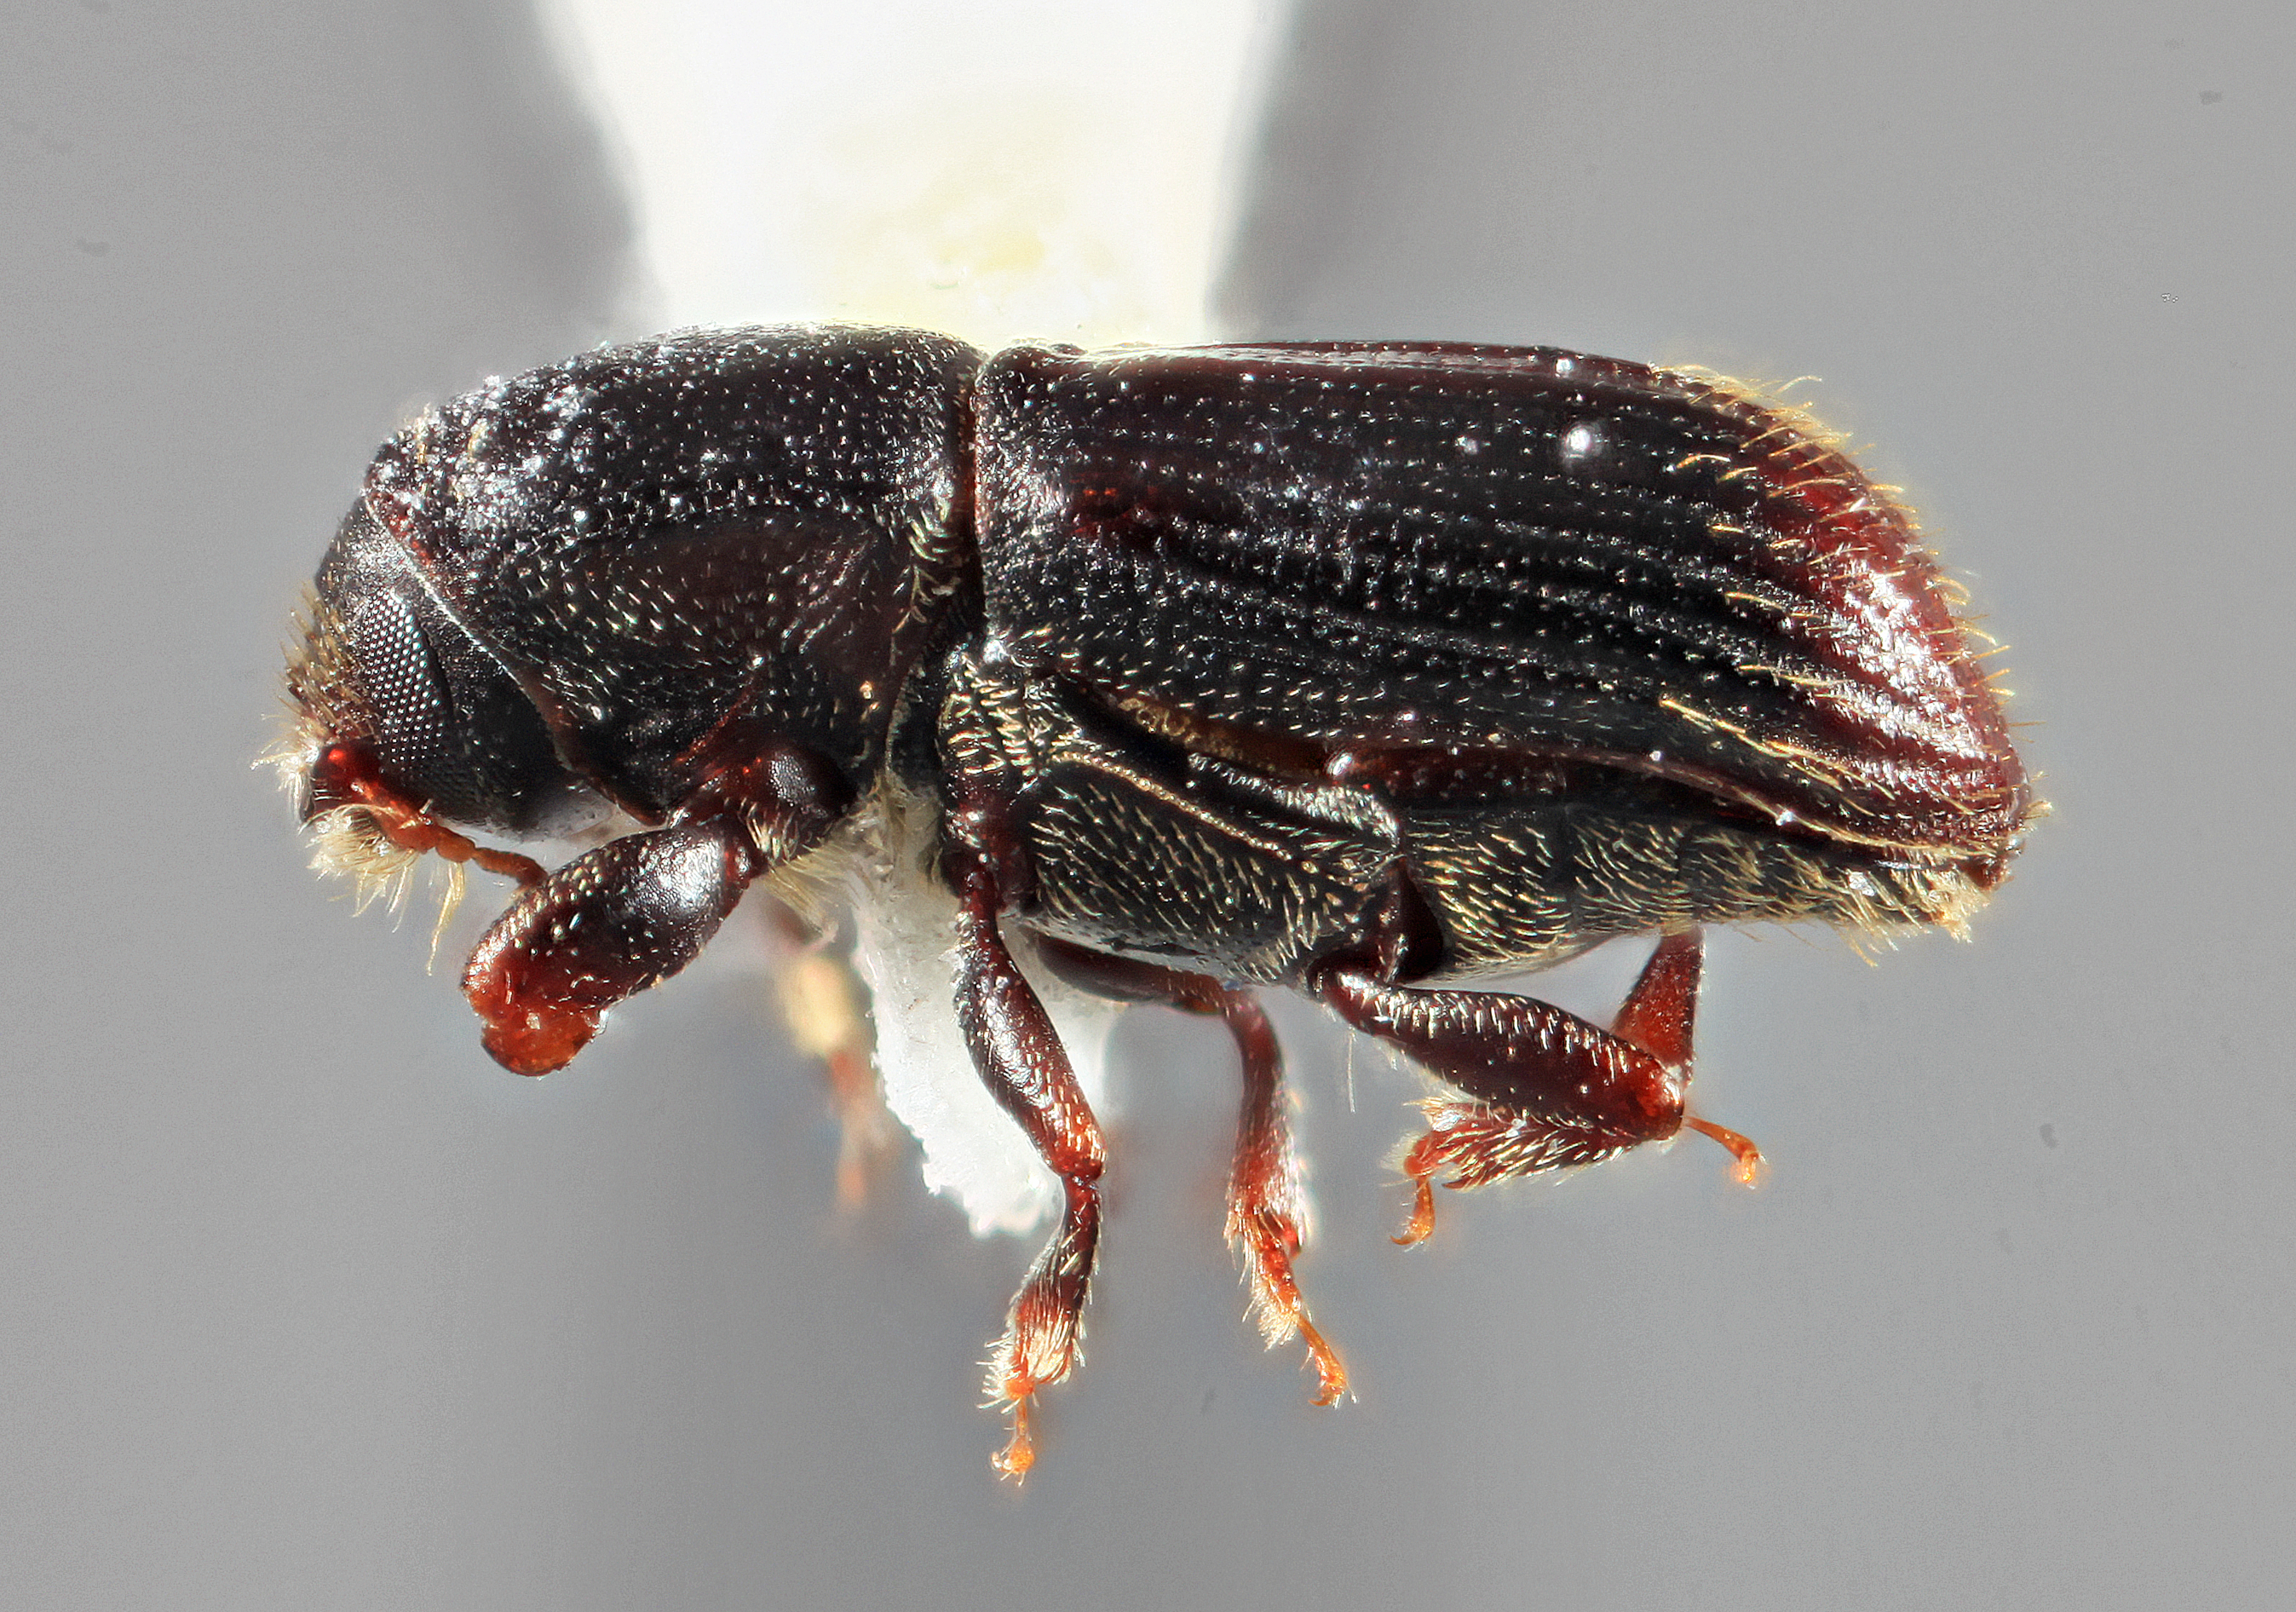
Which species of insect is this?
Xyleborus alienus (also Cnesinus alienus)
